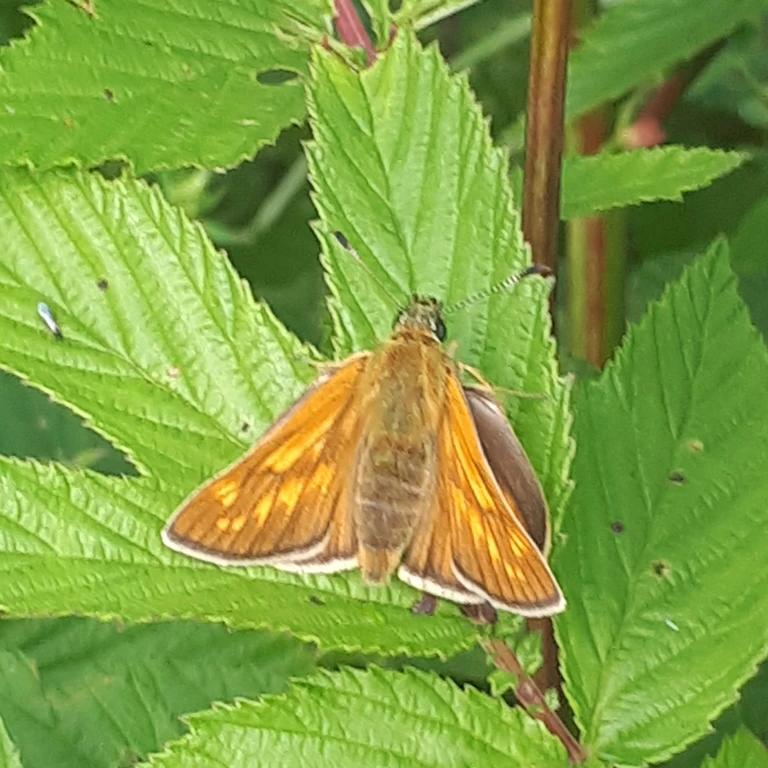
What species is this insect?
Ochlodes sylvanus (also Ochlodes venata)
